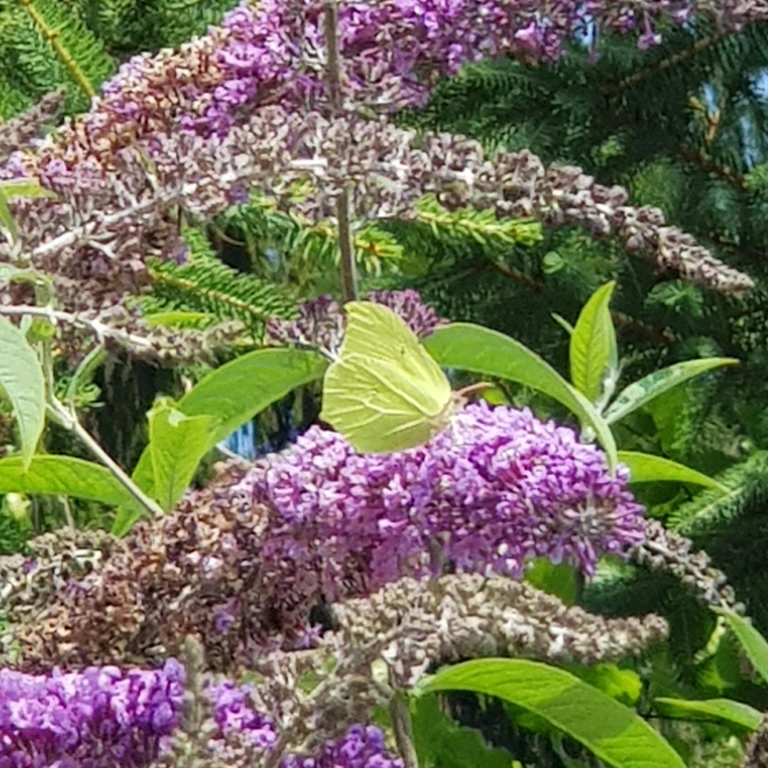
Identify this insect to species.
Gonepteryx rhamni
